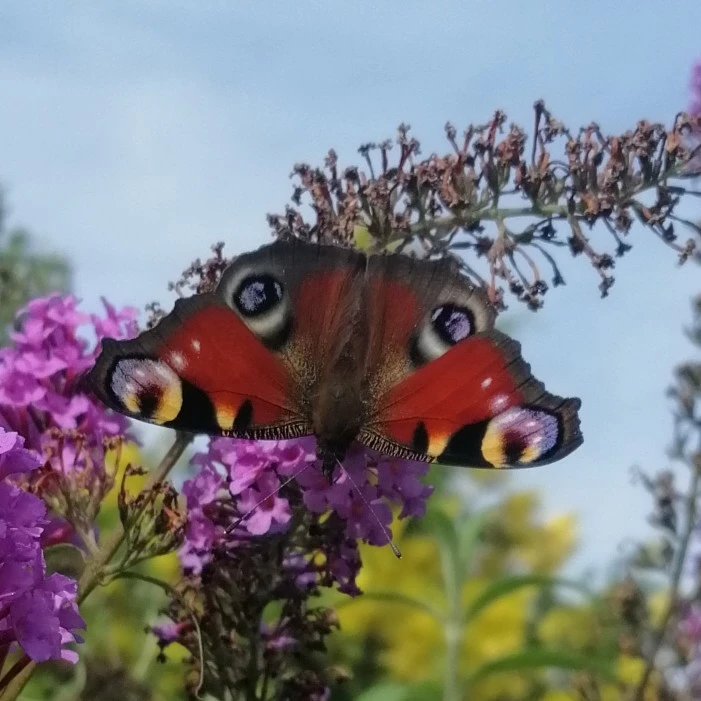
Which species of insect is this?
Aglais io
